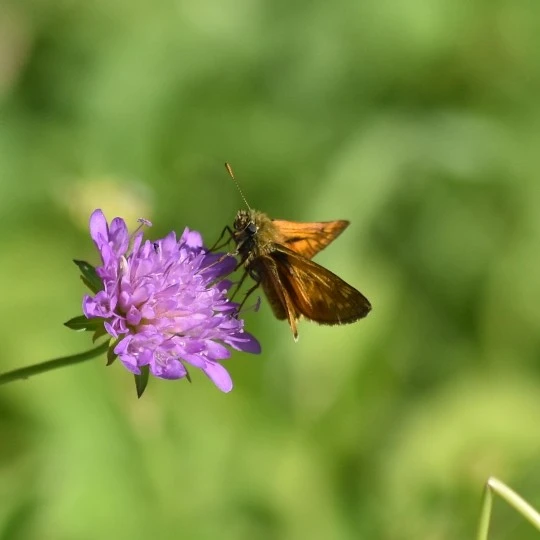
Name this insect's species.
Ochlodes sylvanus (also Ochlodes venata)
